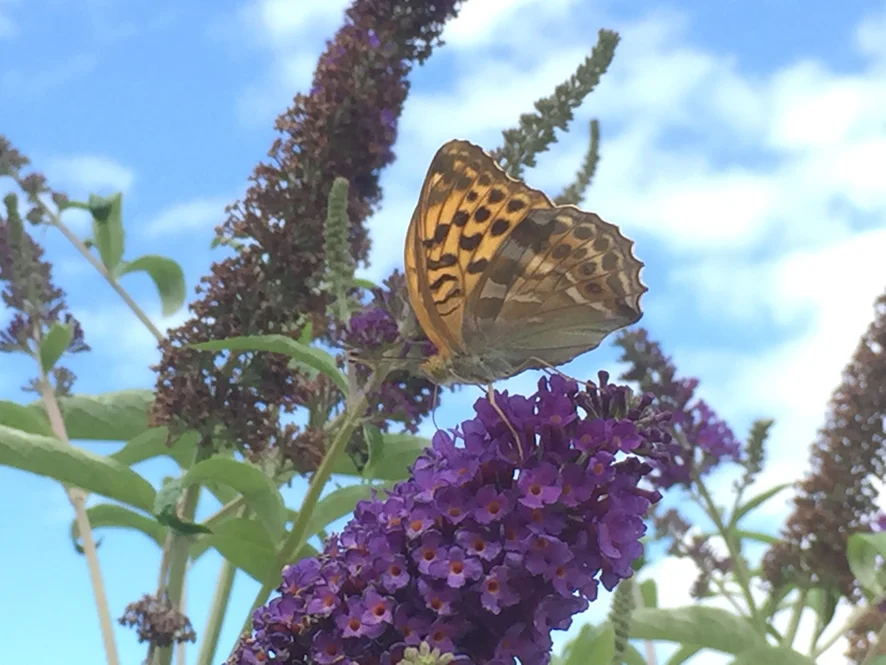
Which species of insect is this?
Argynnis paphia
